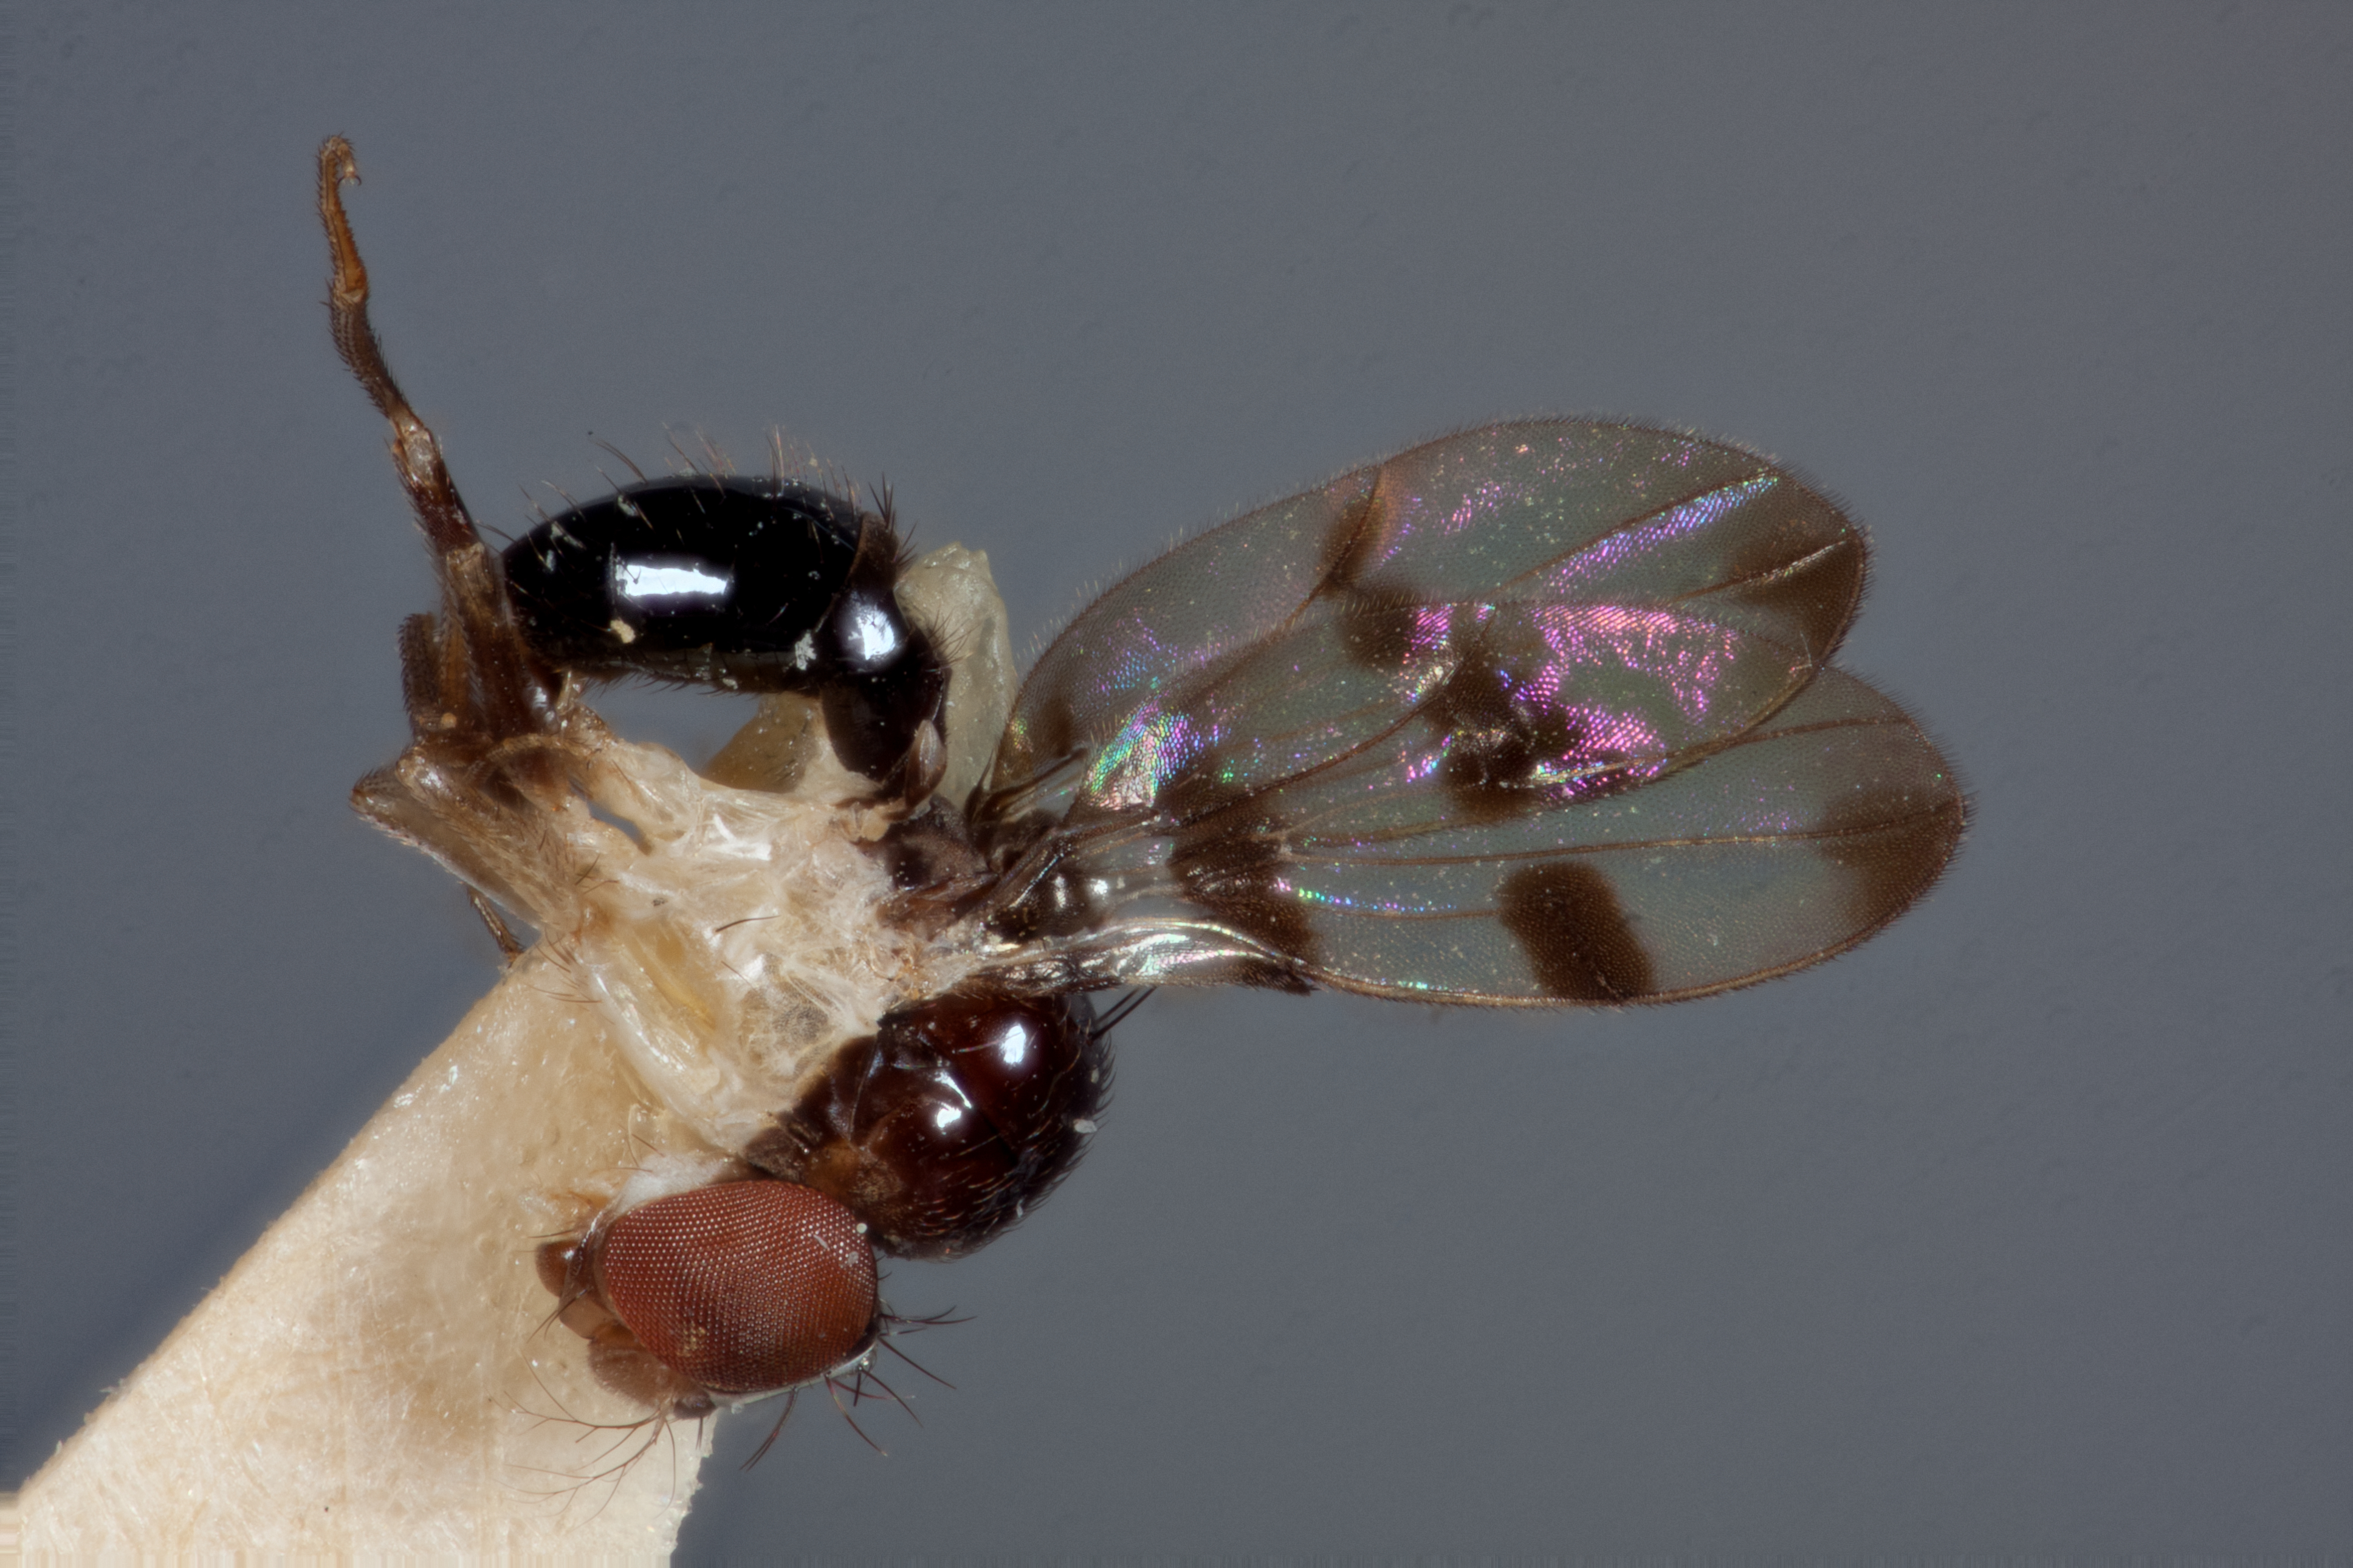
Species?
Mycodrosophila elegans
